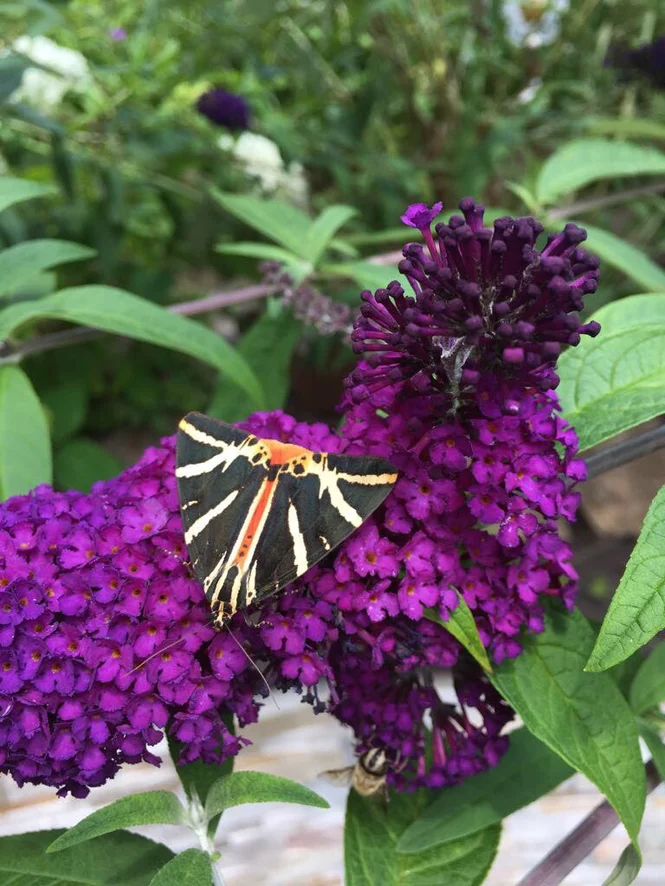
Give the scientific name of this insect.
Euplagia quadripunctaria
